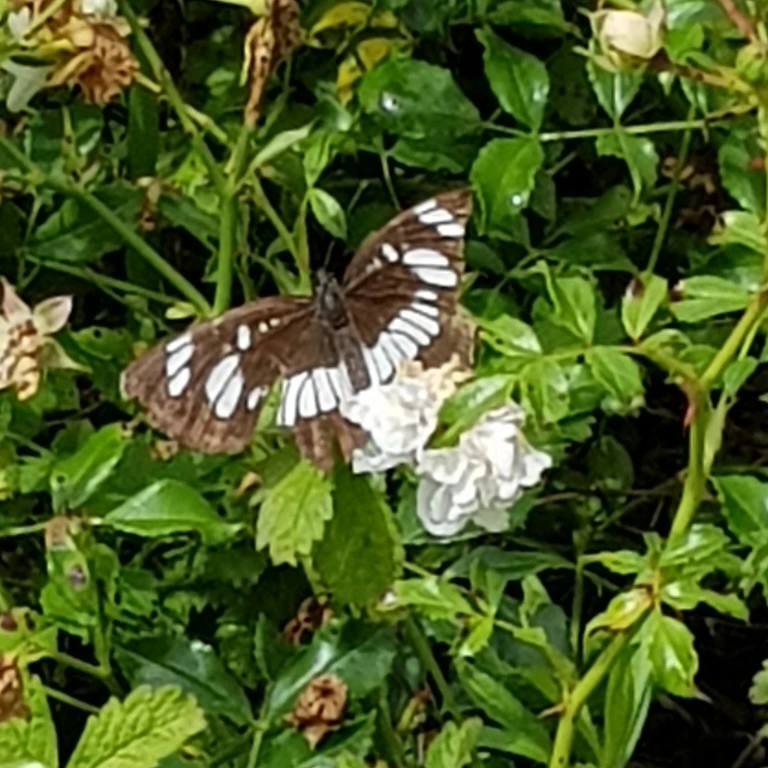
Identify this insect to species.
Neptis rivularis
